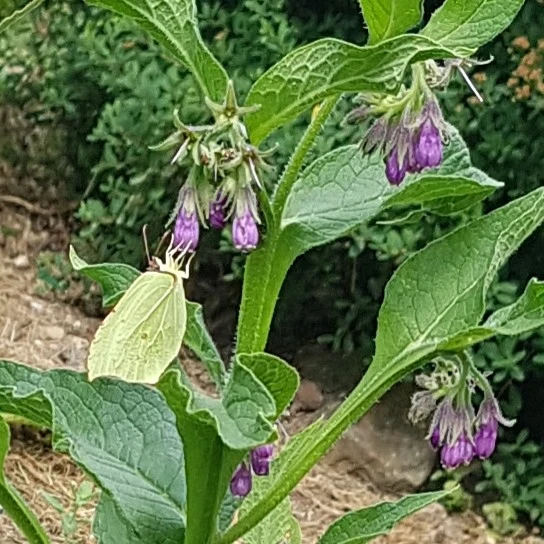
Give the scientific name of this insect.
Gonepteryx rhamni
